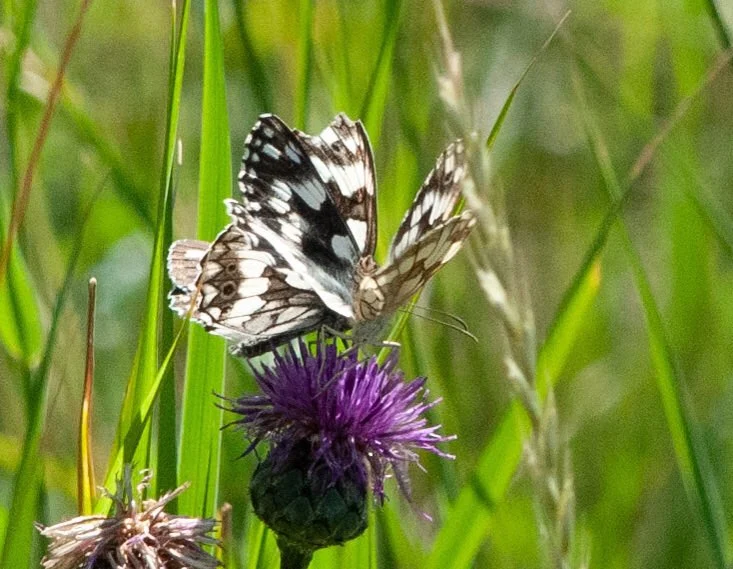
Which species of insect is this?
Melanargia galathea
